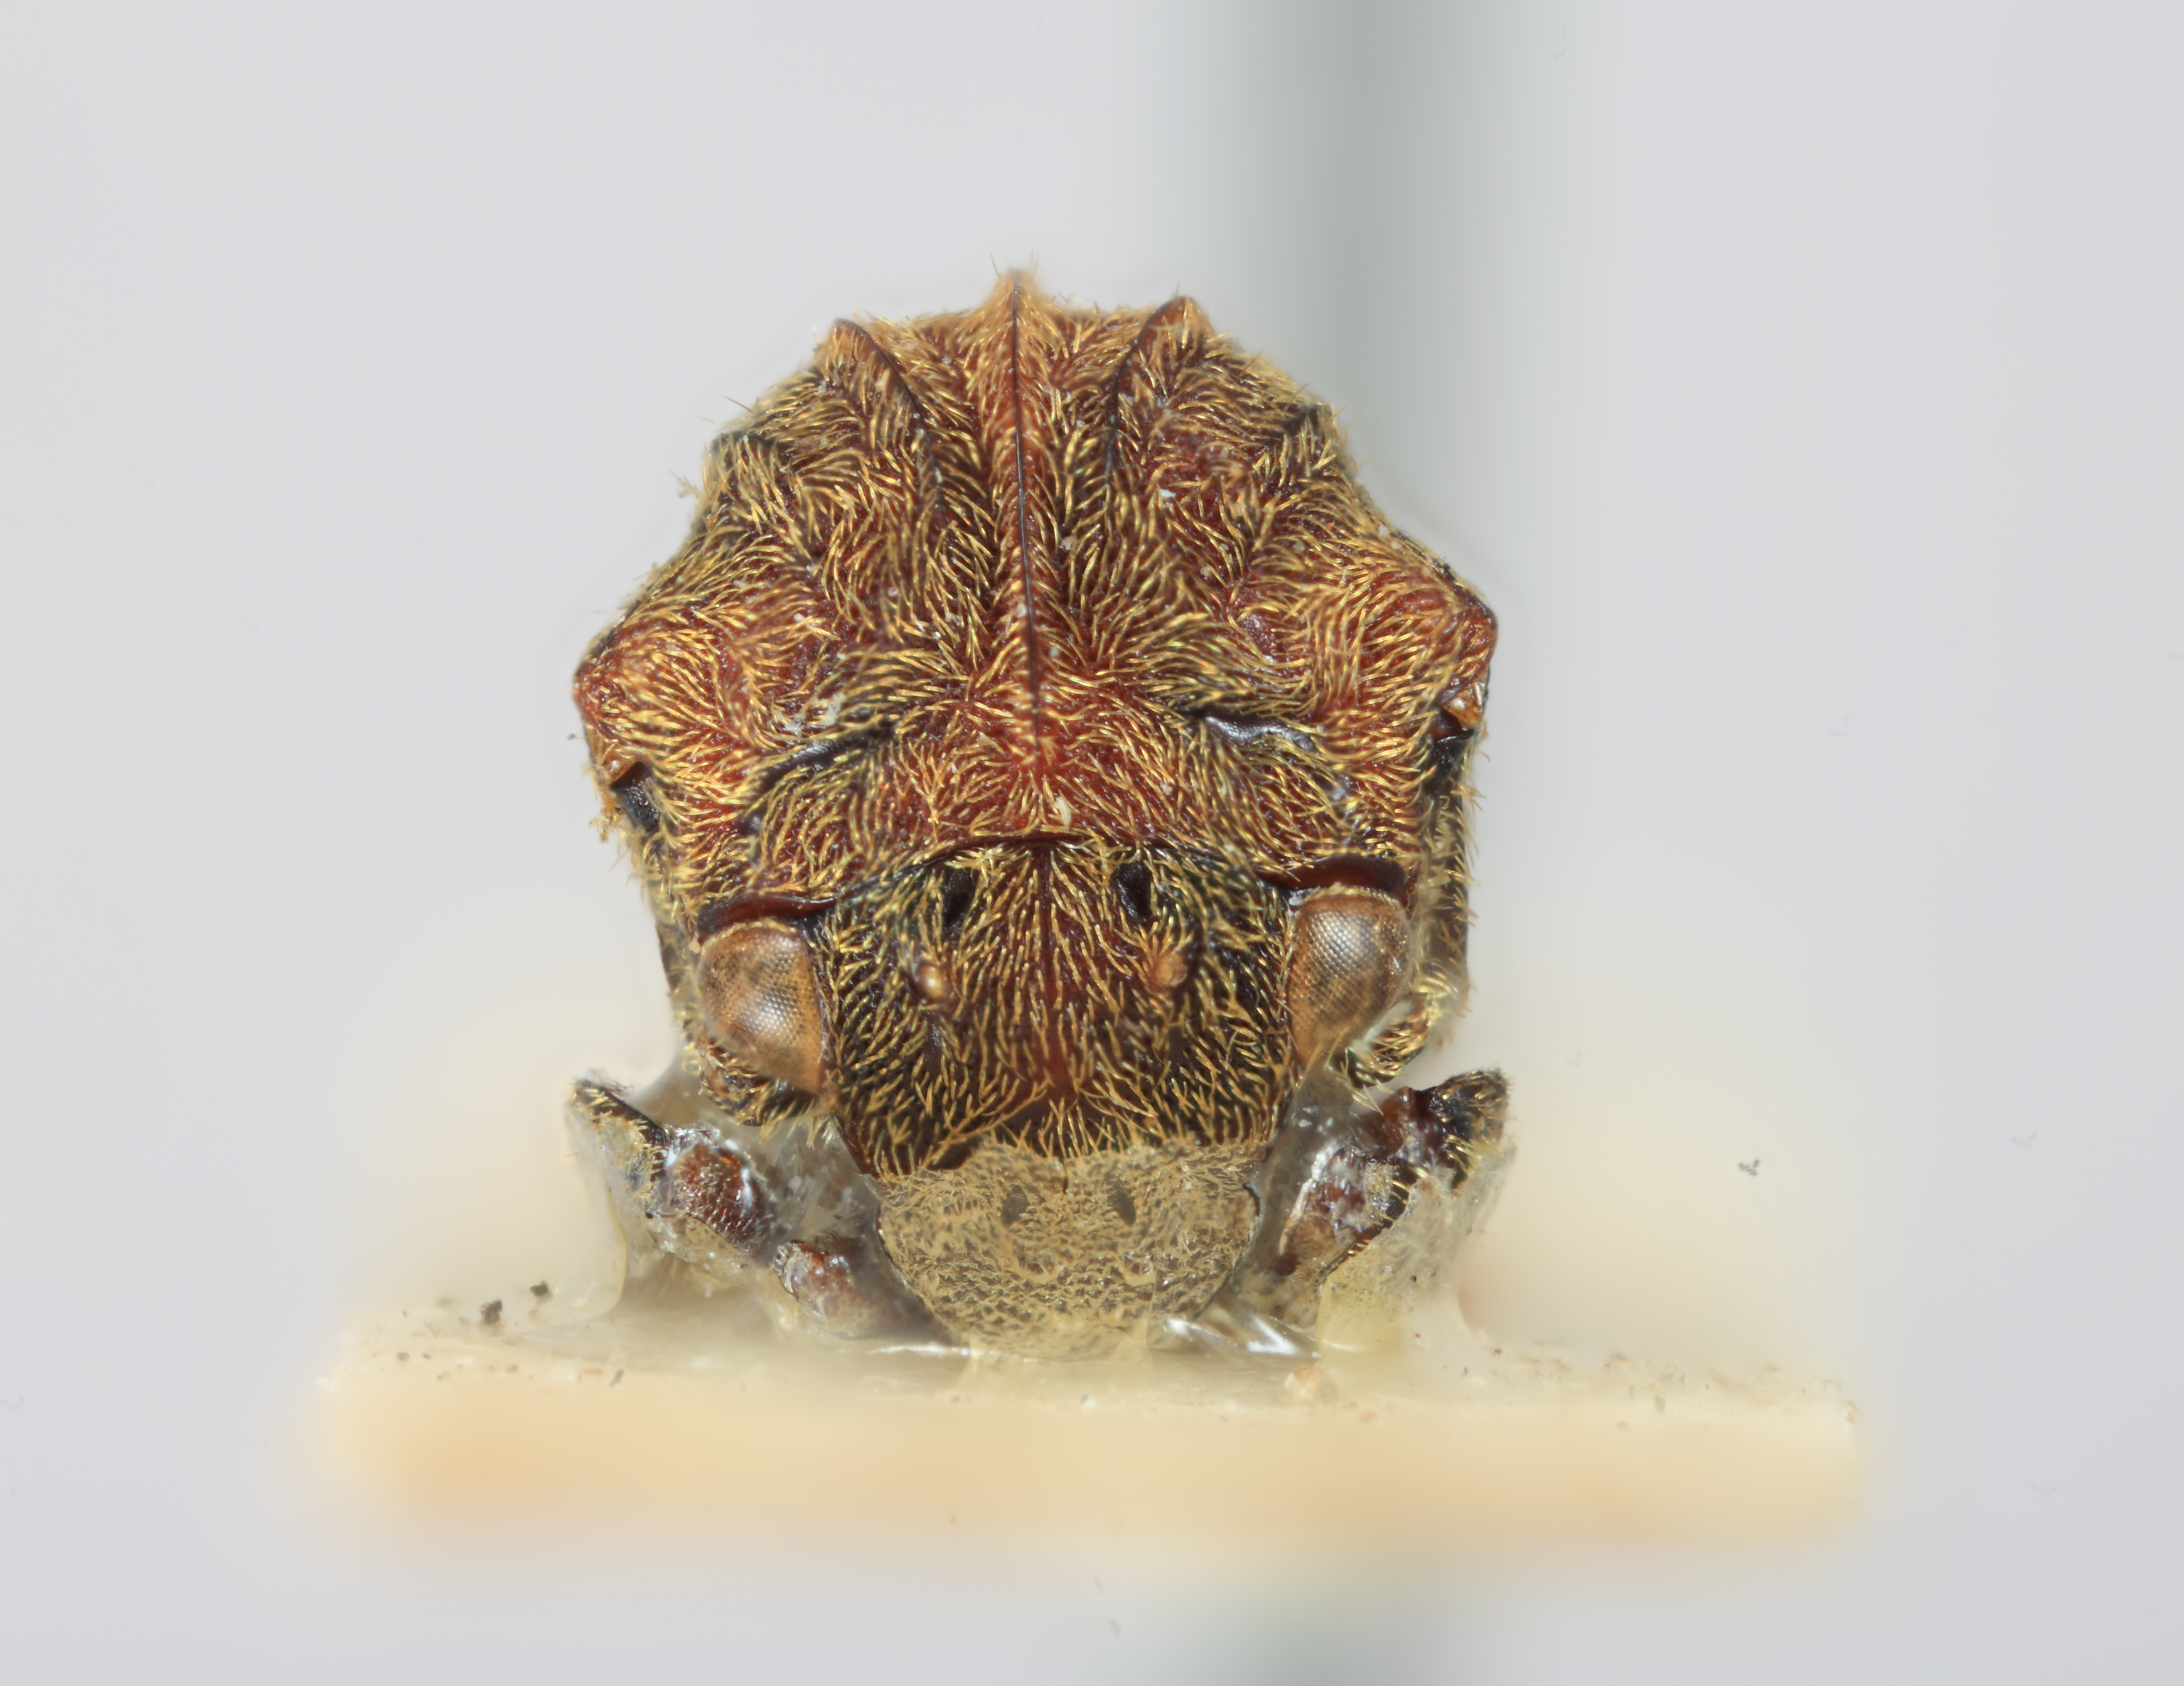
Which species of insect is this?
Tropidoscyta brunneidorsata
